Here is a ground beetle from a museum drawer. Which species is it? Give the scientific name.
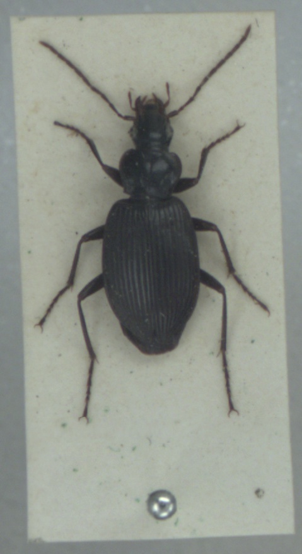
Platynus assimilis
